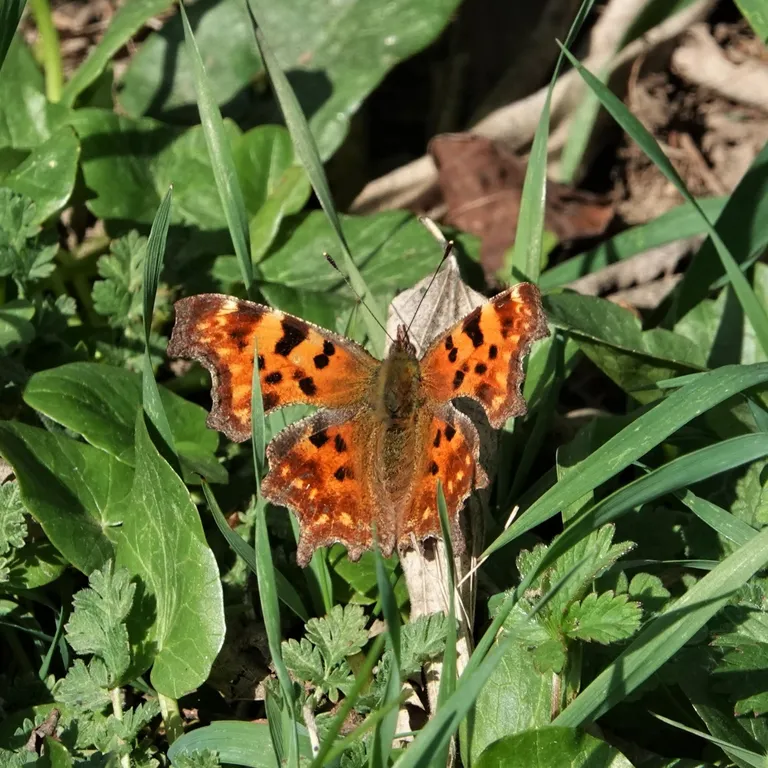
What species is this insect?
Polygonia c-album
